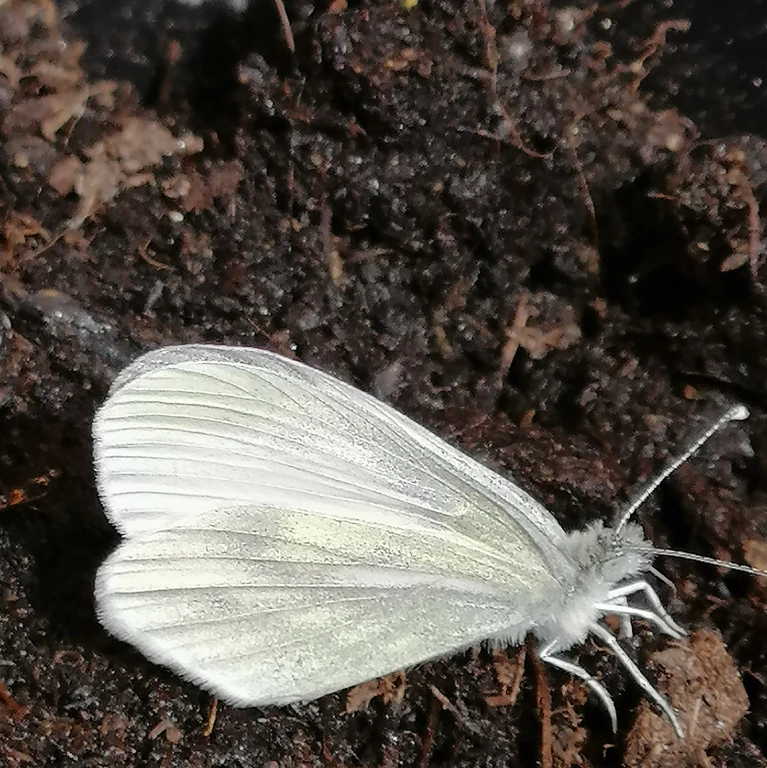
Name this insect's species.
Leptidea sinapis/juvernica
